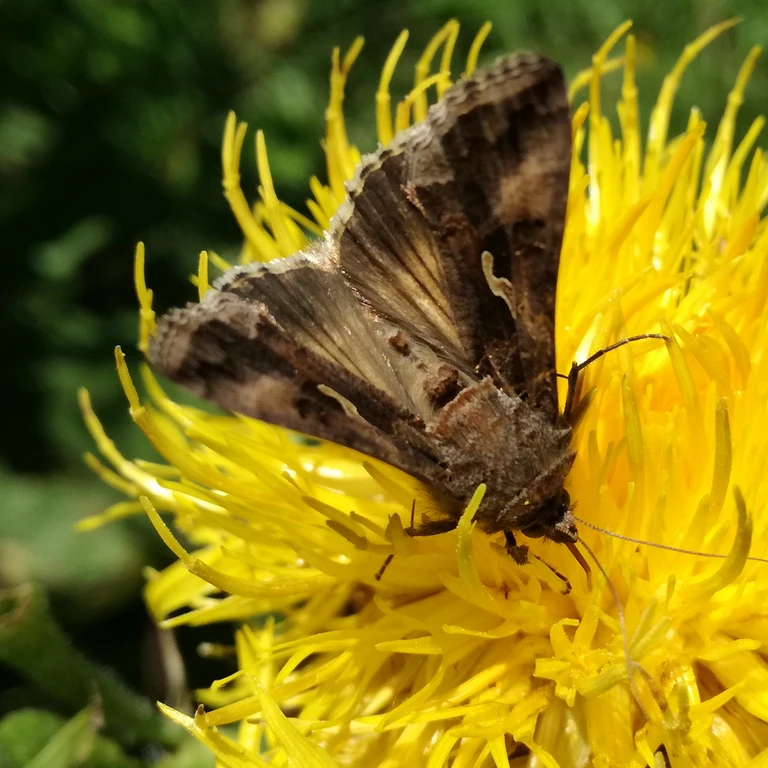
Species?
Autographa gamma
